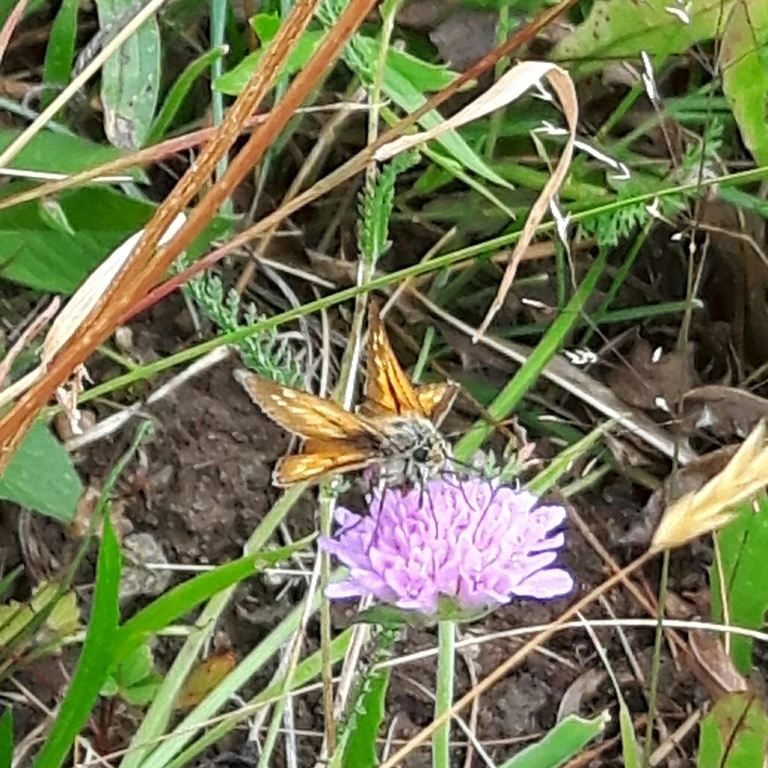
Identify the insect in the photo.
Ochlodes sylvanus (also Ochlodes venata)
